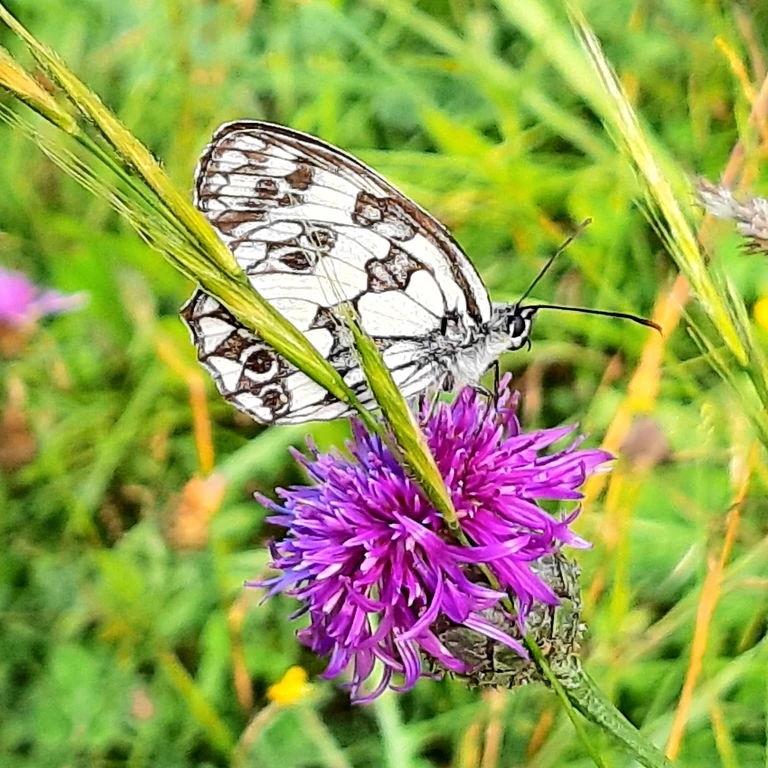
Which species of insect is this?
Melanargia galathea
